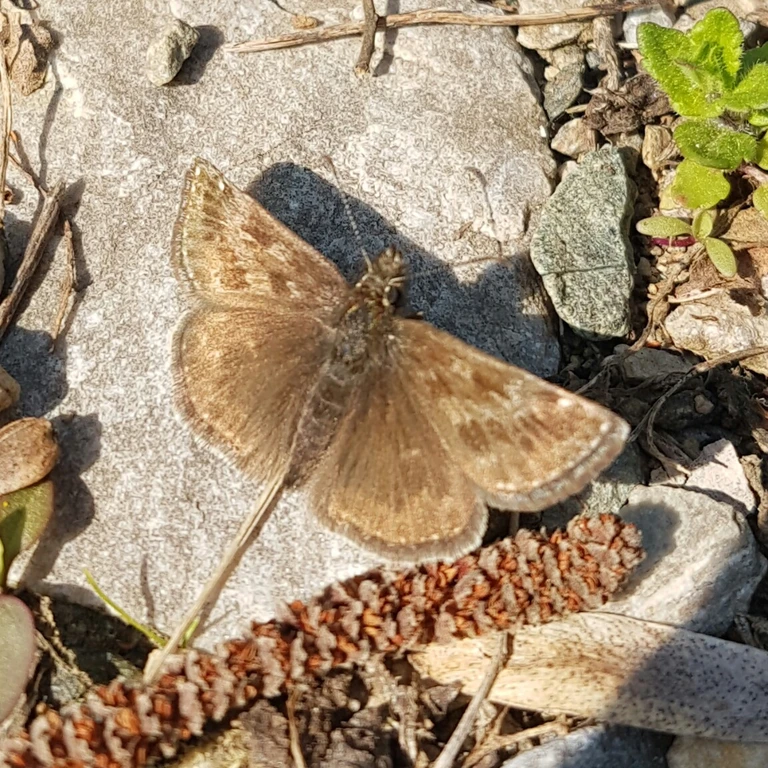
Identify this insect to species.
Erynnis tages
